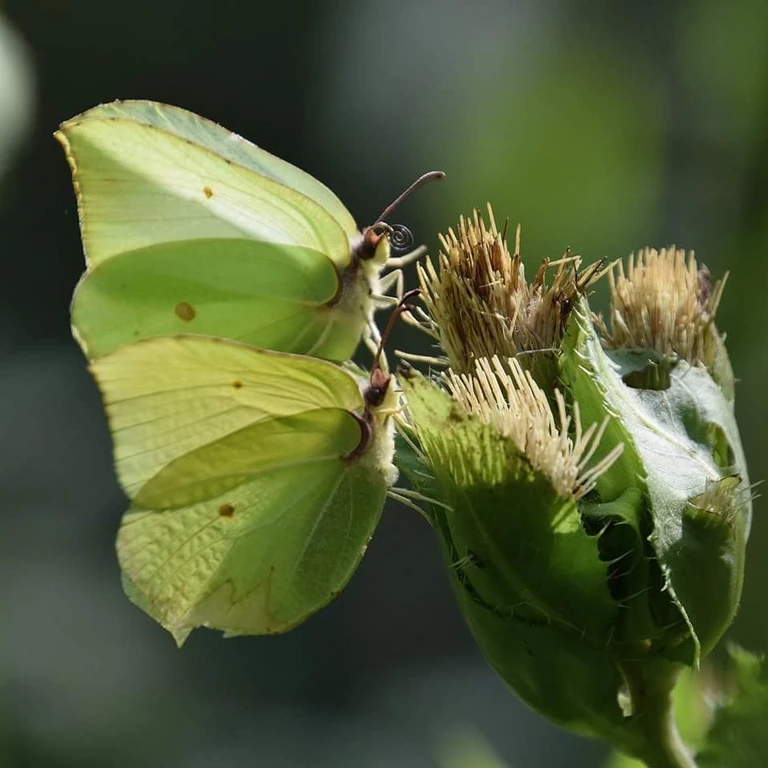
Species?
Gonepteryx rhamni
